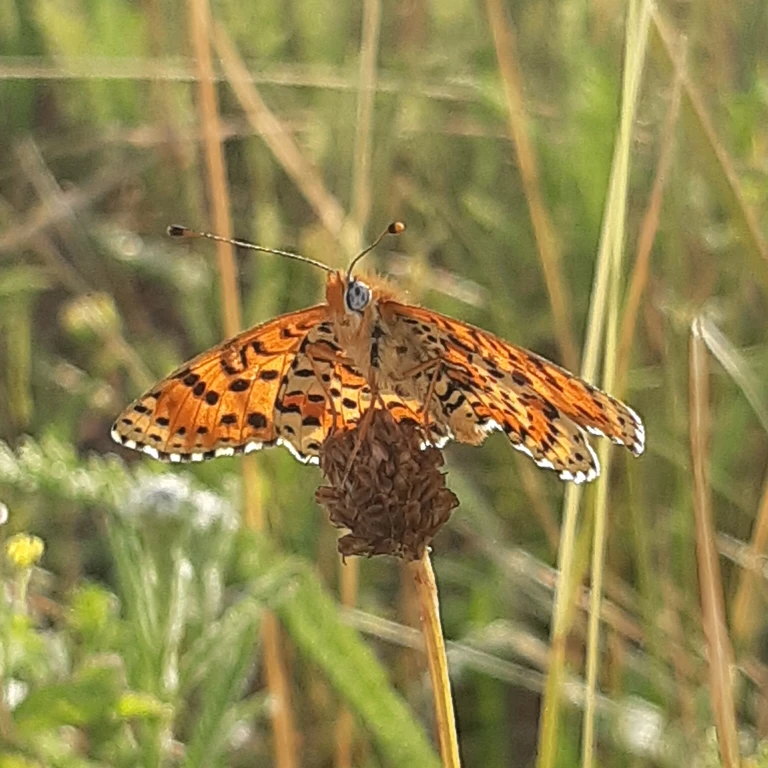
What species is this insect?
Melitaea didyma
